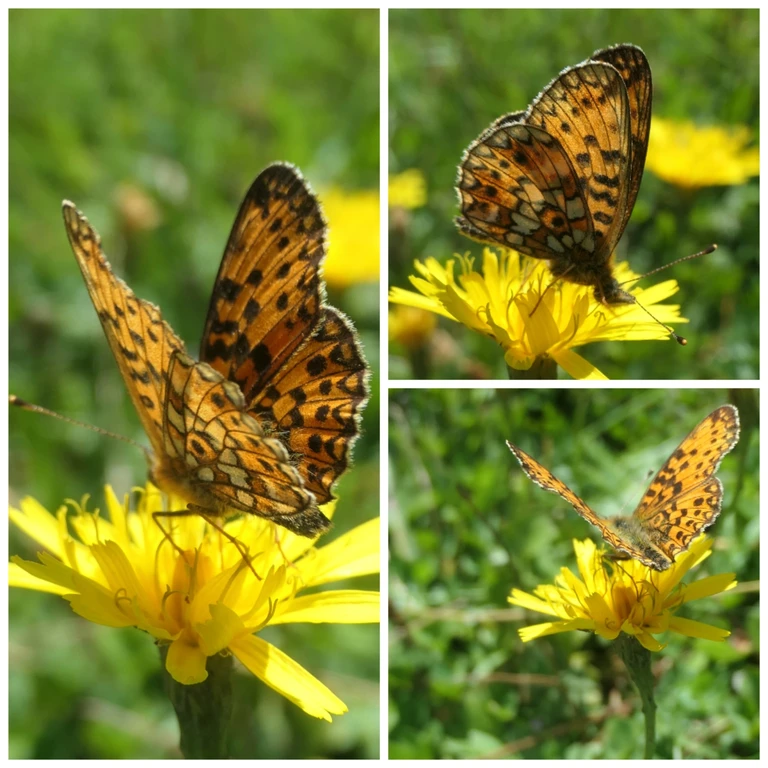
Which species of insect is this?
Boloria selene
